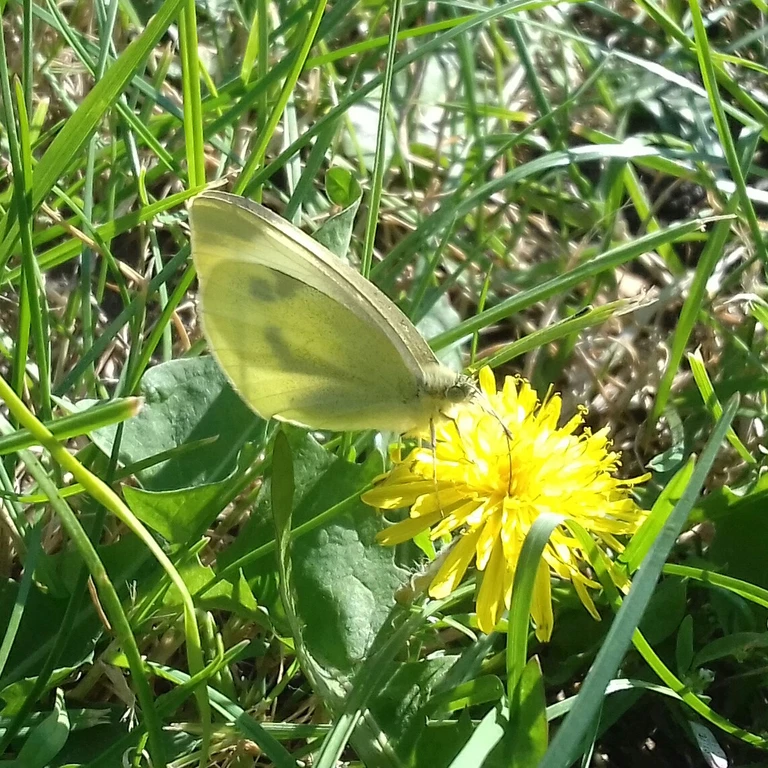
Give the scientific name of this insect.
Pieris rapae
